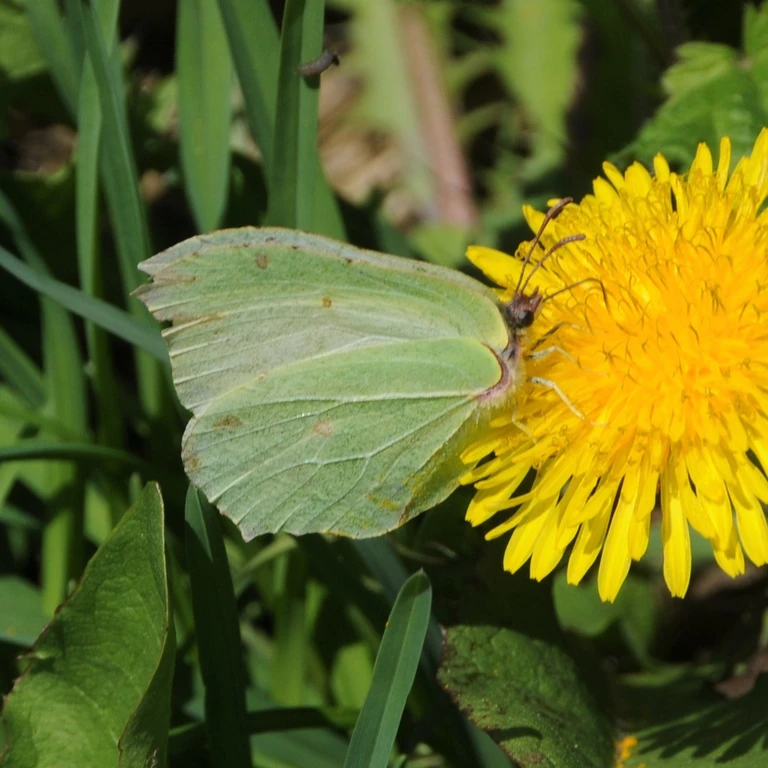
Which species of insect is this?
Gonepteryx rhamni
